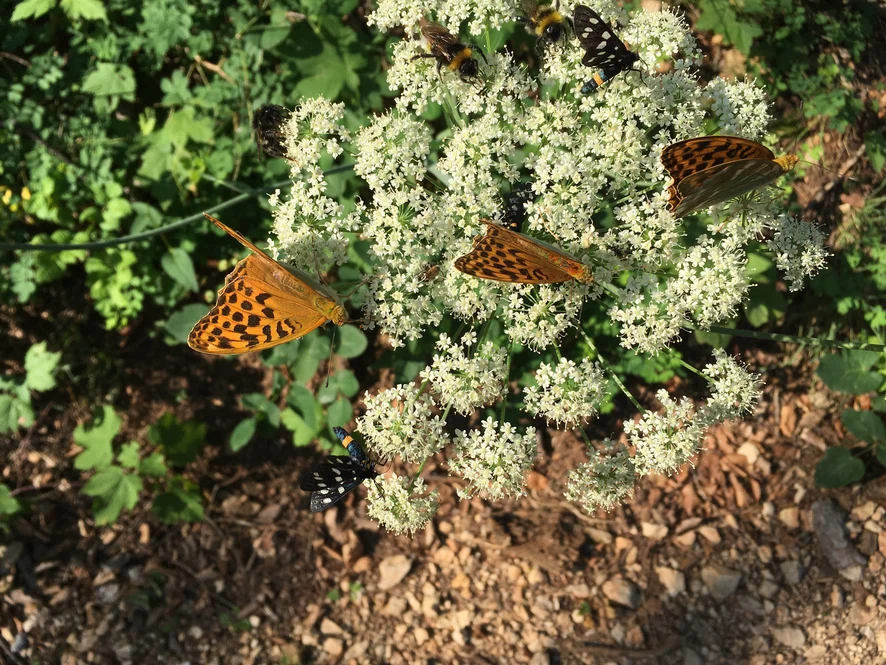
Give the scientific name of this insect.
Argynnis paphia
